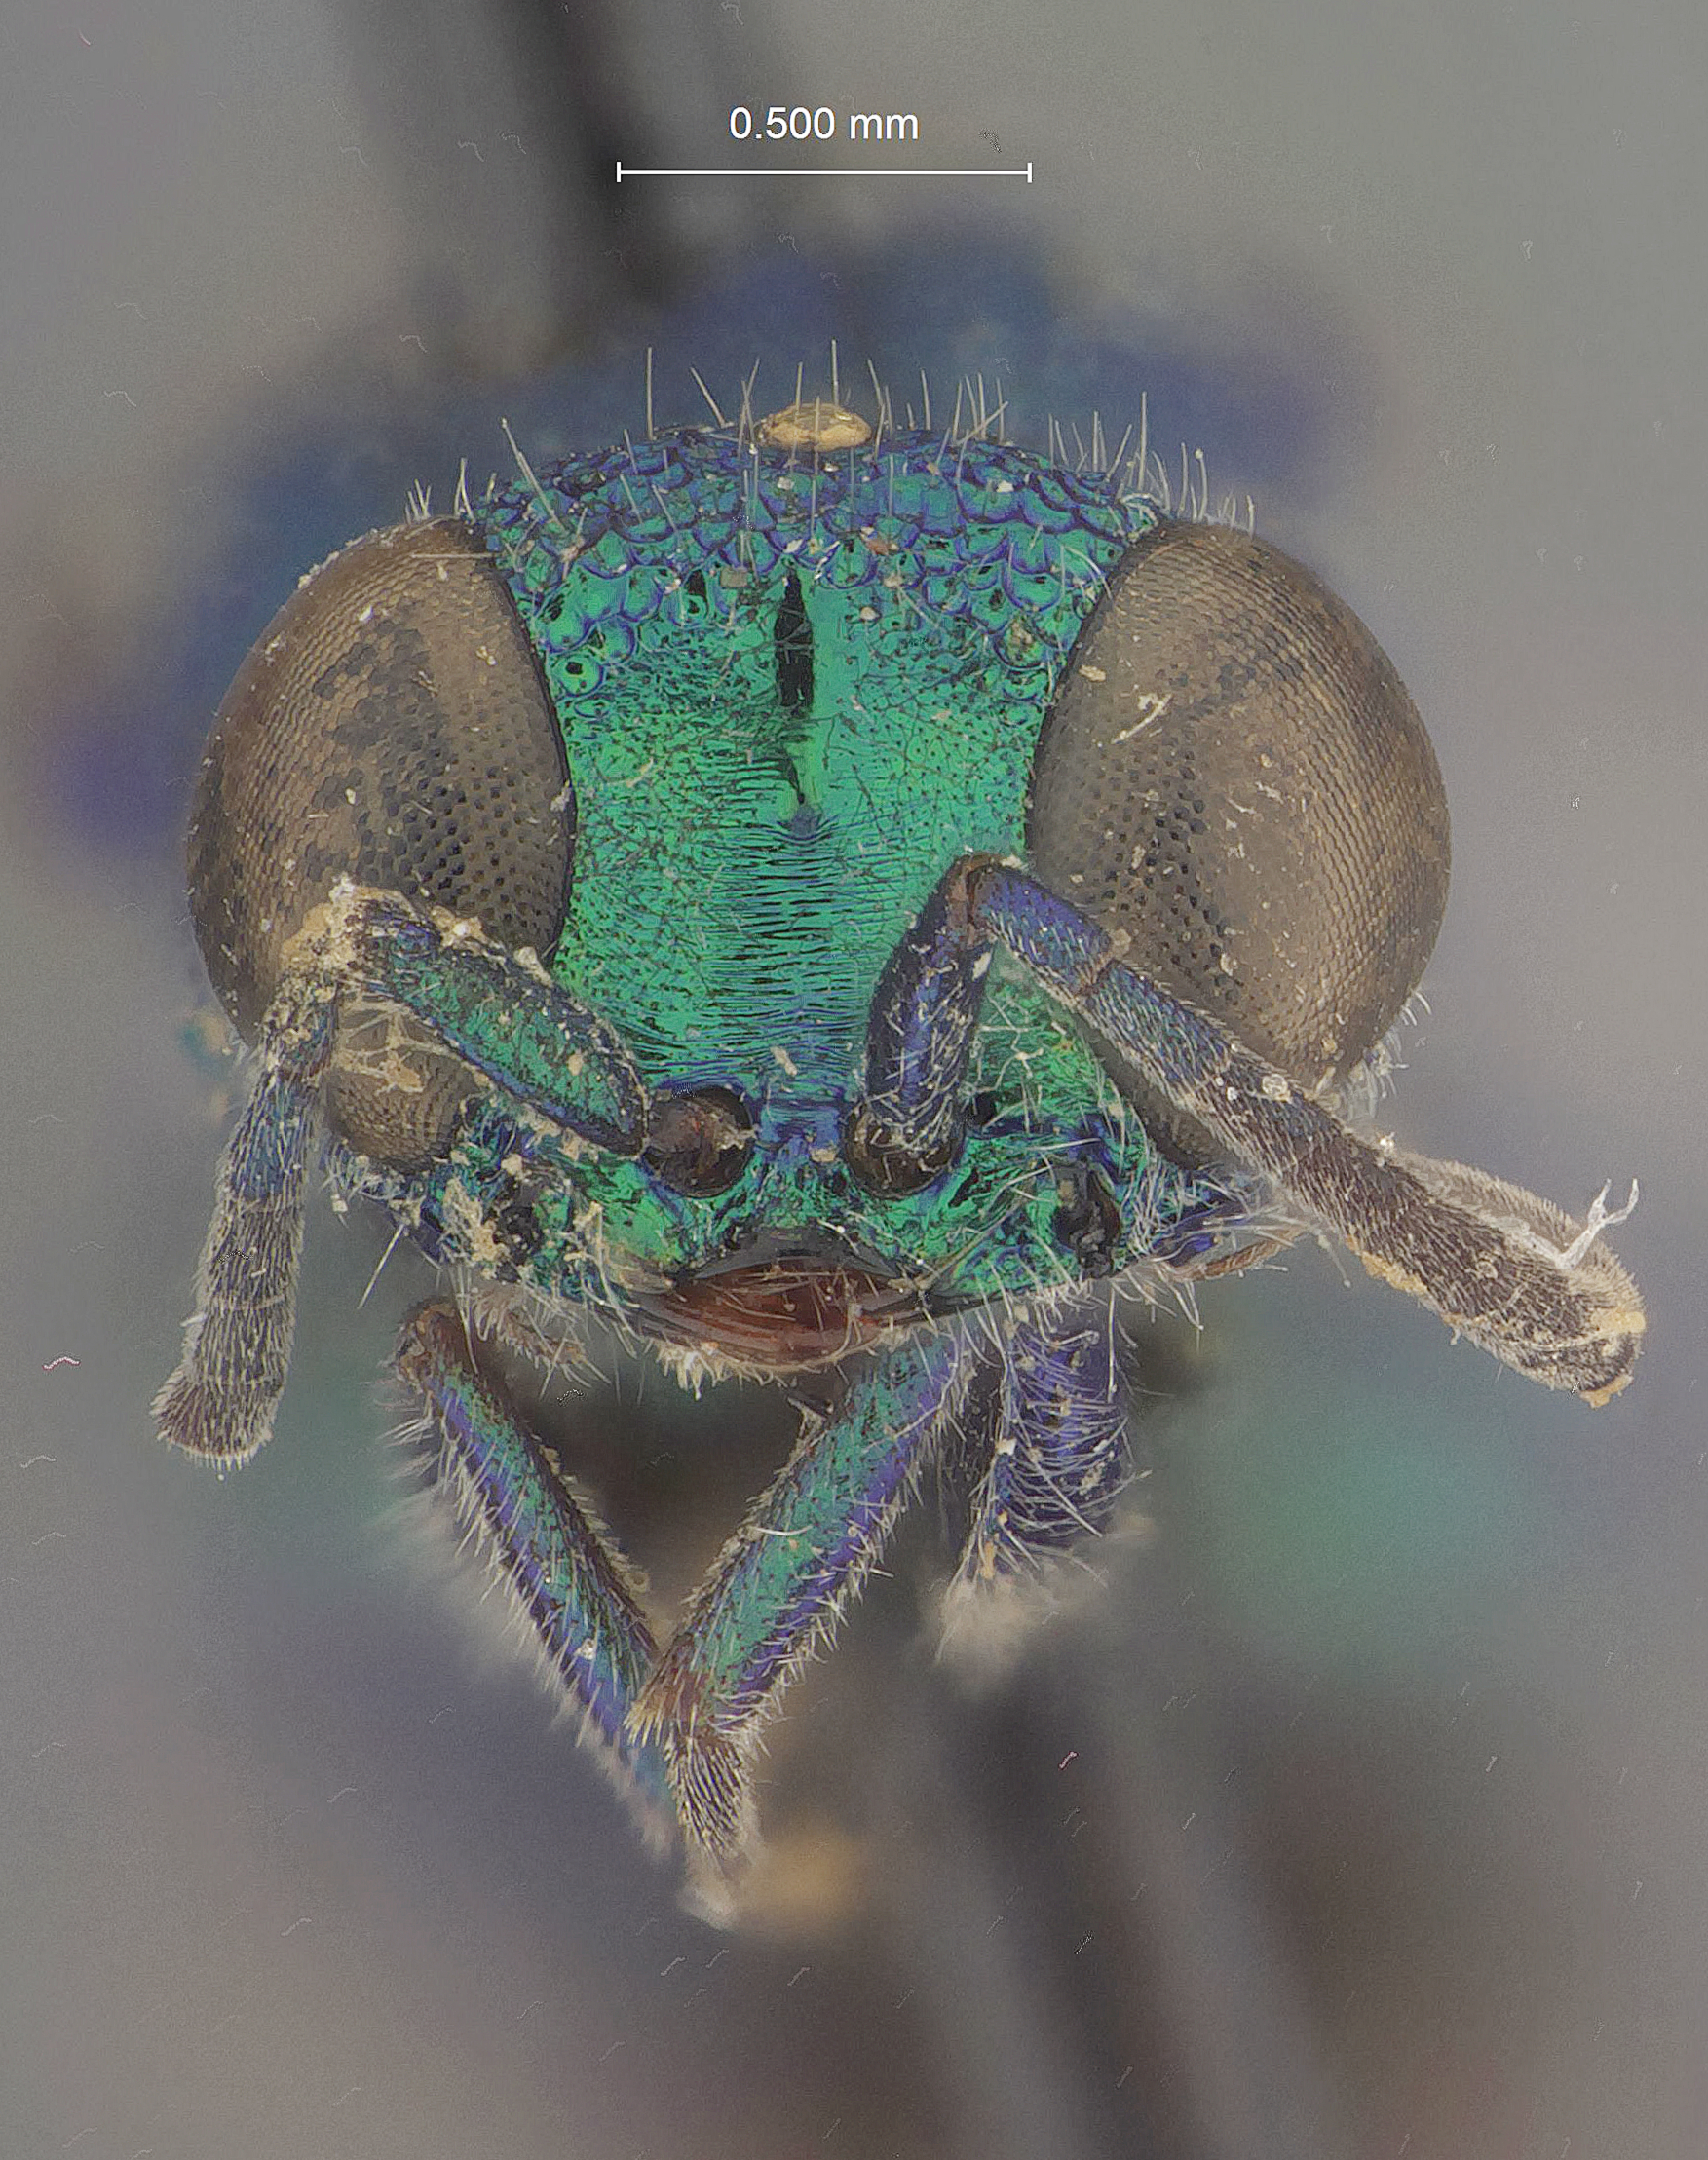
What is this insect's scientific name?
Primeuchroeus indiacus
